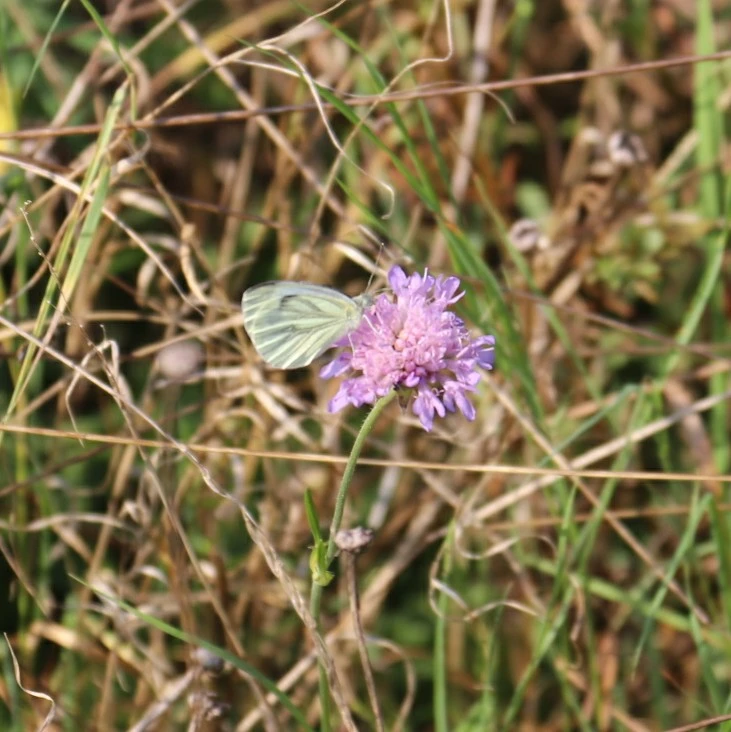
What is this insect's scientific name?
Pieris napi
